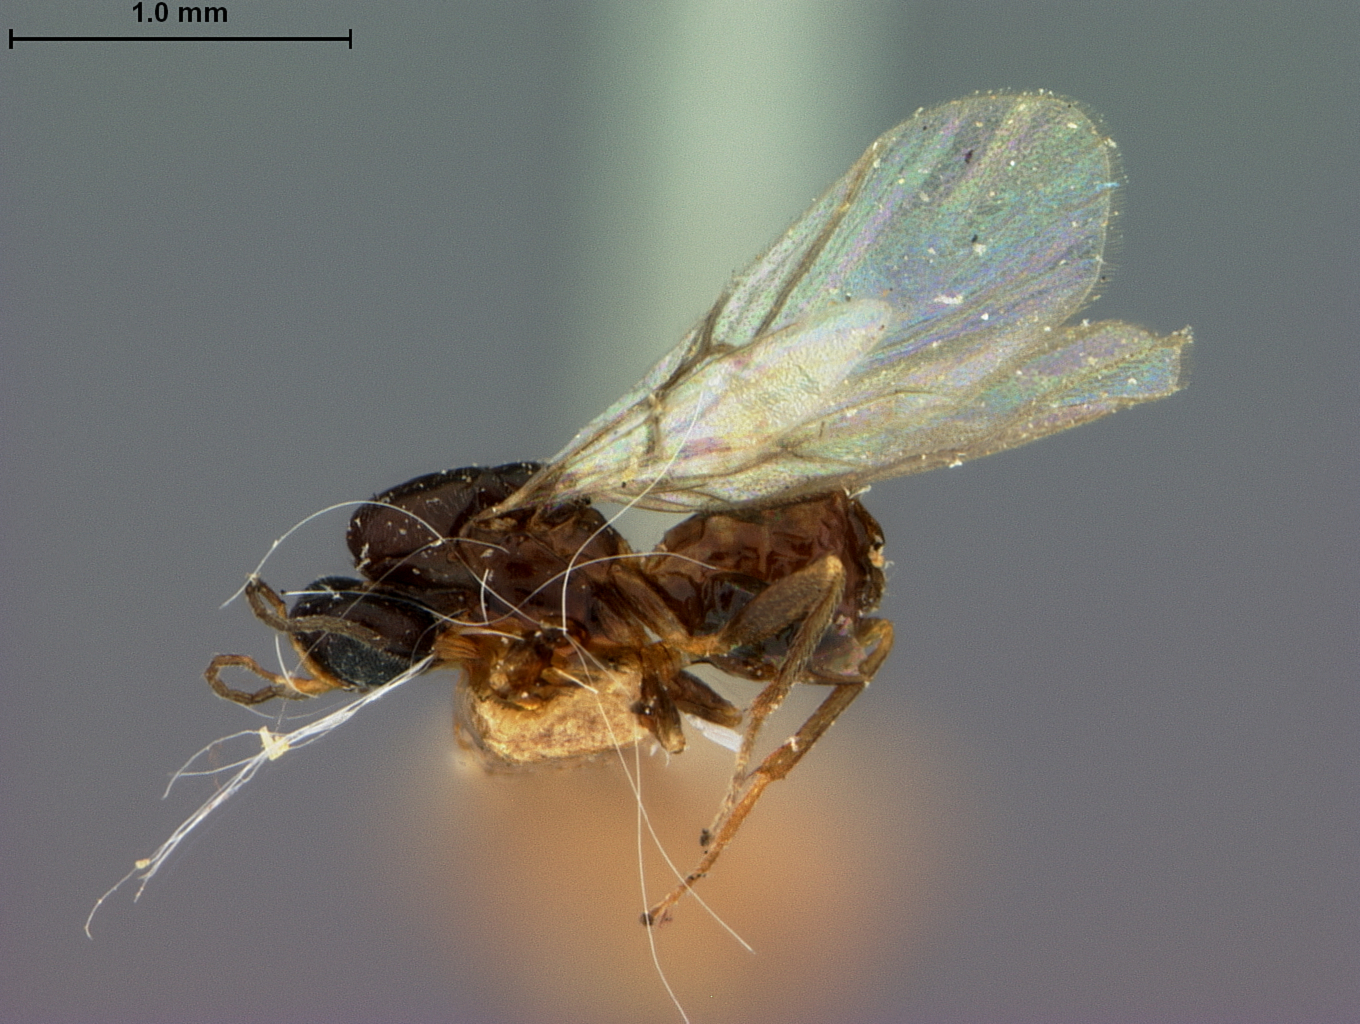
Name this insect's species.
Neuroterus virgens
